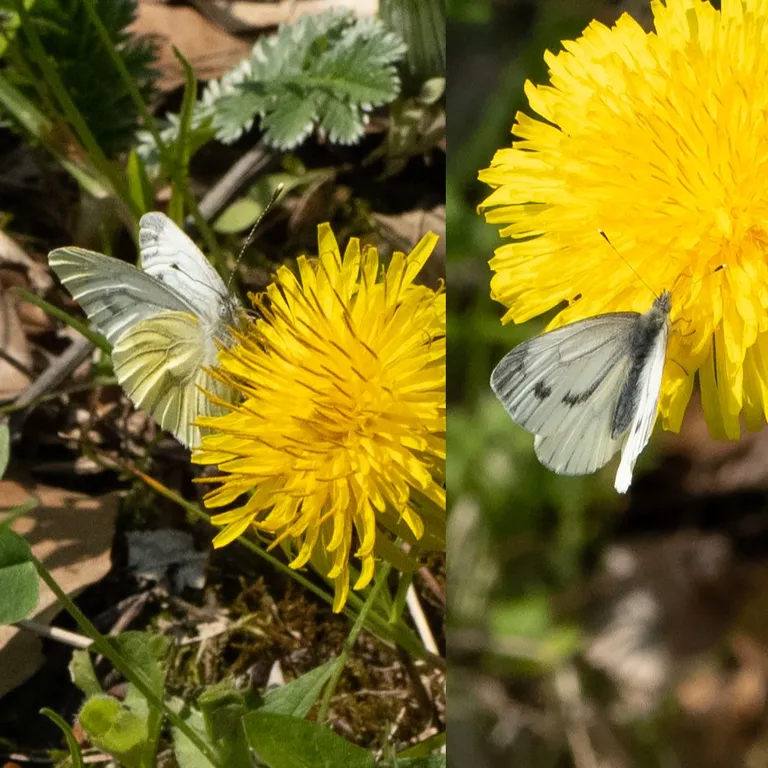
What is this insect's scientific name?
Pieris napi
